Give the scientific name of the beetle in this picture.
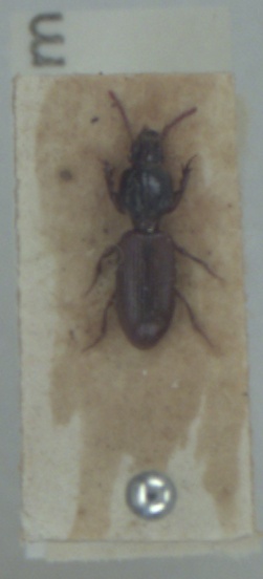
Clivina collaris
